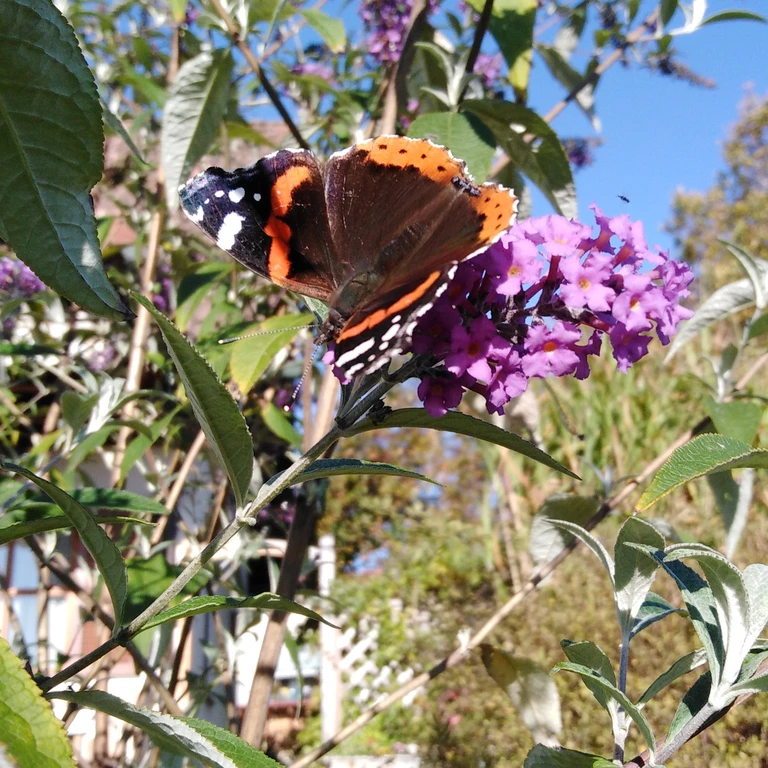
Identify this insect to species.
Vanessa atalanta
